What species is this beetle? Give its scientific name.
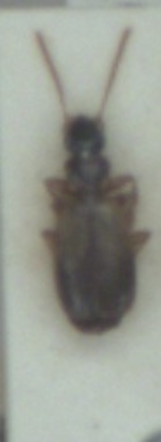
Philorhizus notatus
